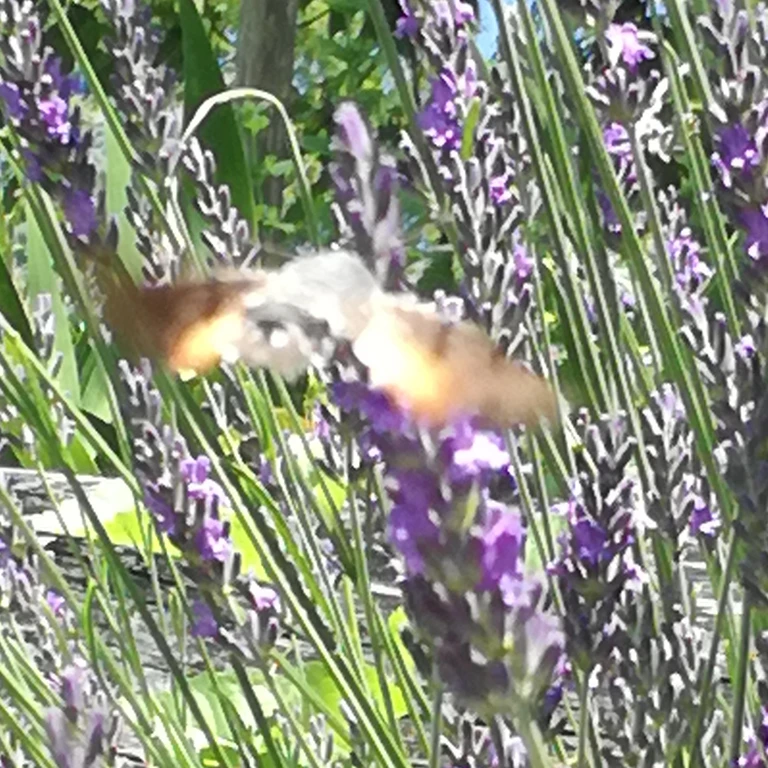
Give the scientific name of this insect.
Macroglossum stellatarum
